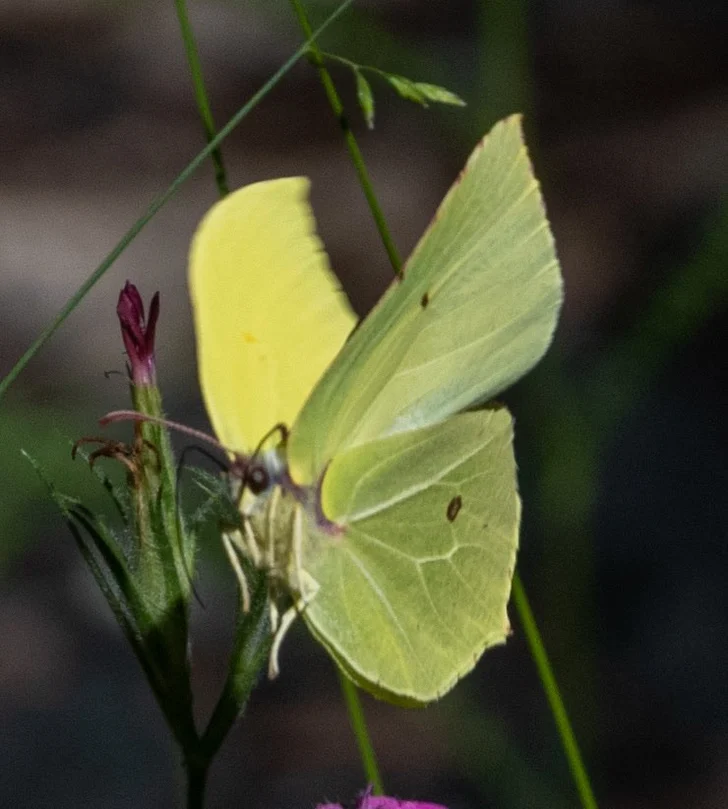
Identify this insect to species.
Gonepteryx rhamni
